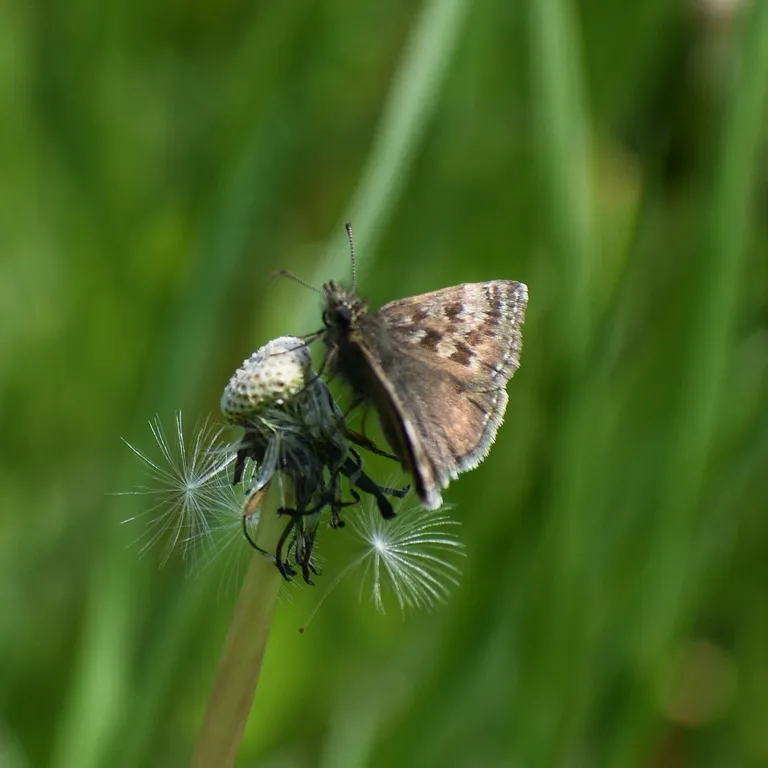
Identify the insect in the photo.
Erynnis tages
